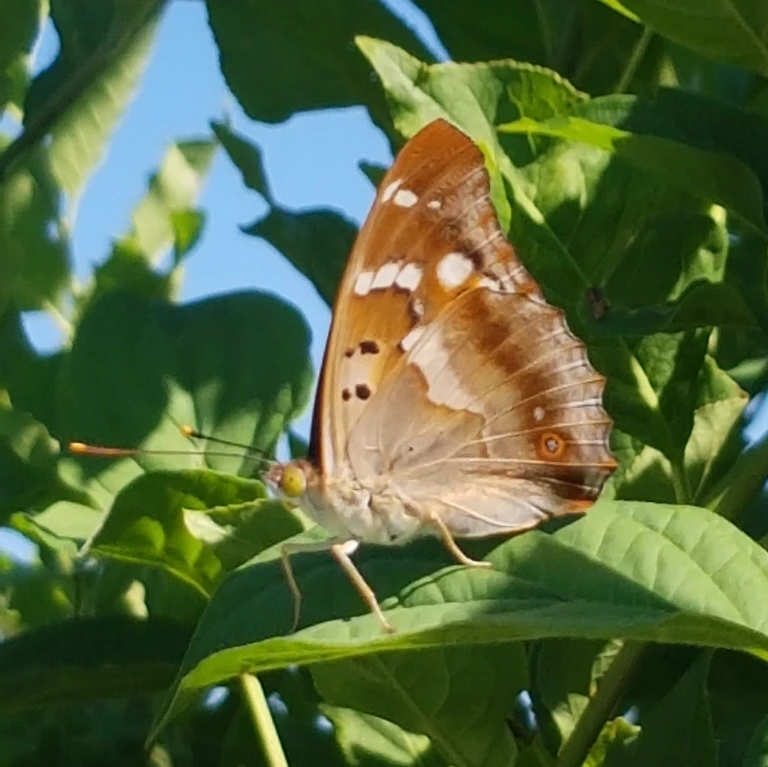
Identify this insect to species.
Apatura ilia
